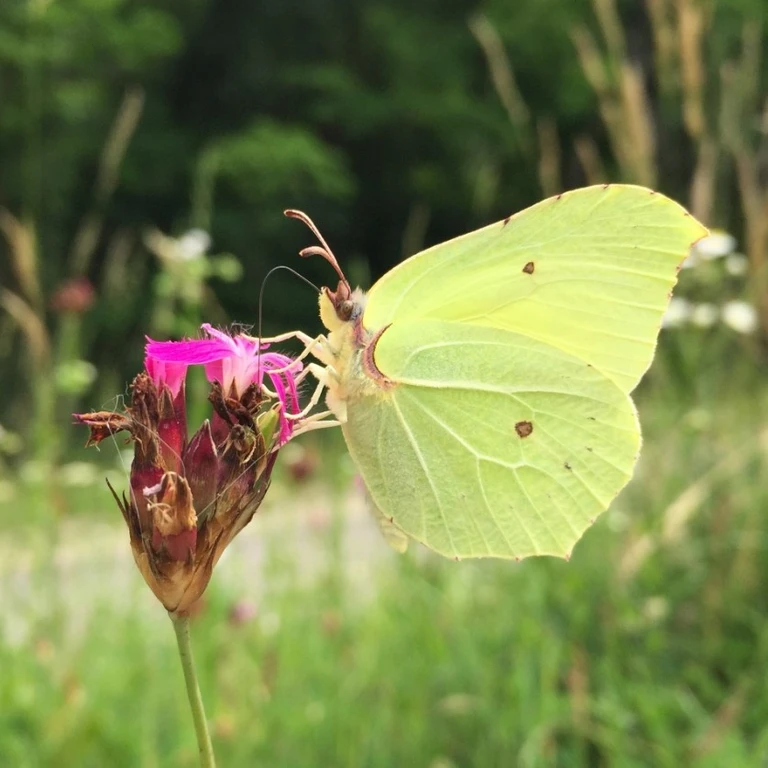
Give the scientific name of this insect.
Gonepteryx rhamni
